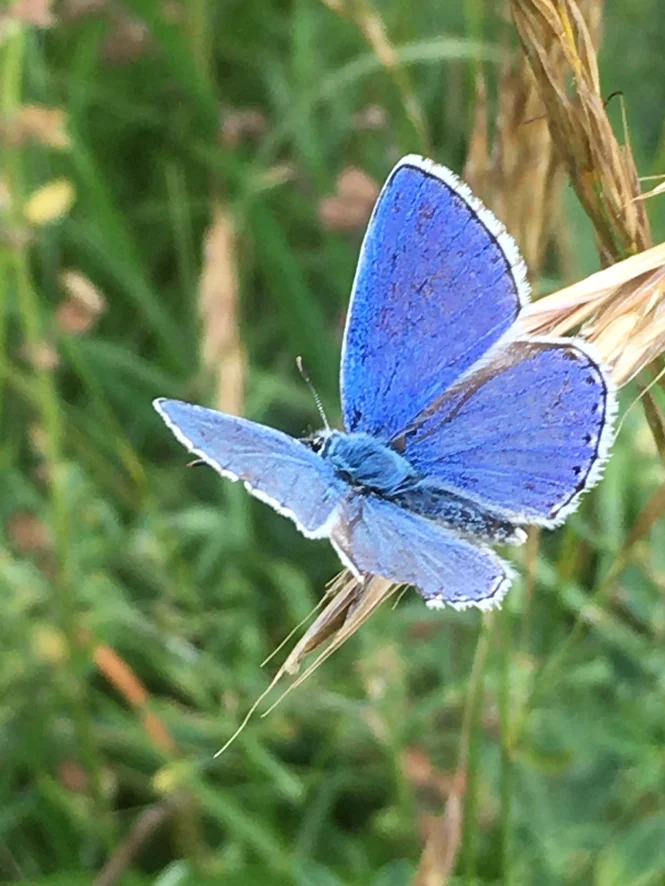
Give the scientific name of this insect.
Lysandra bellargus
